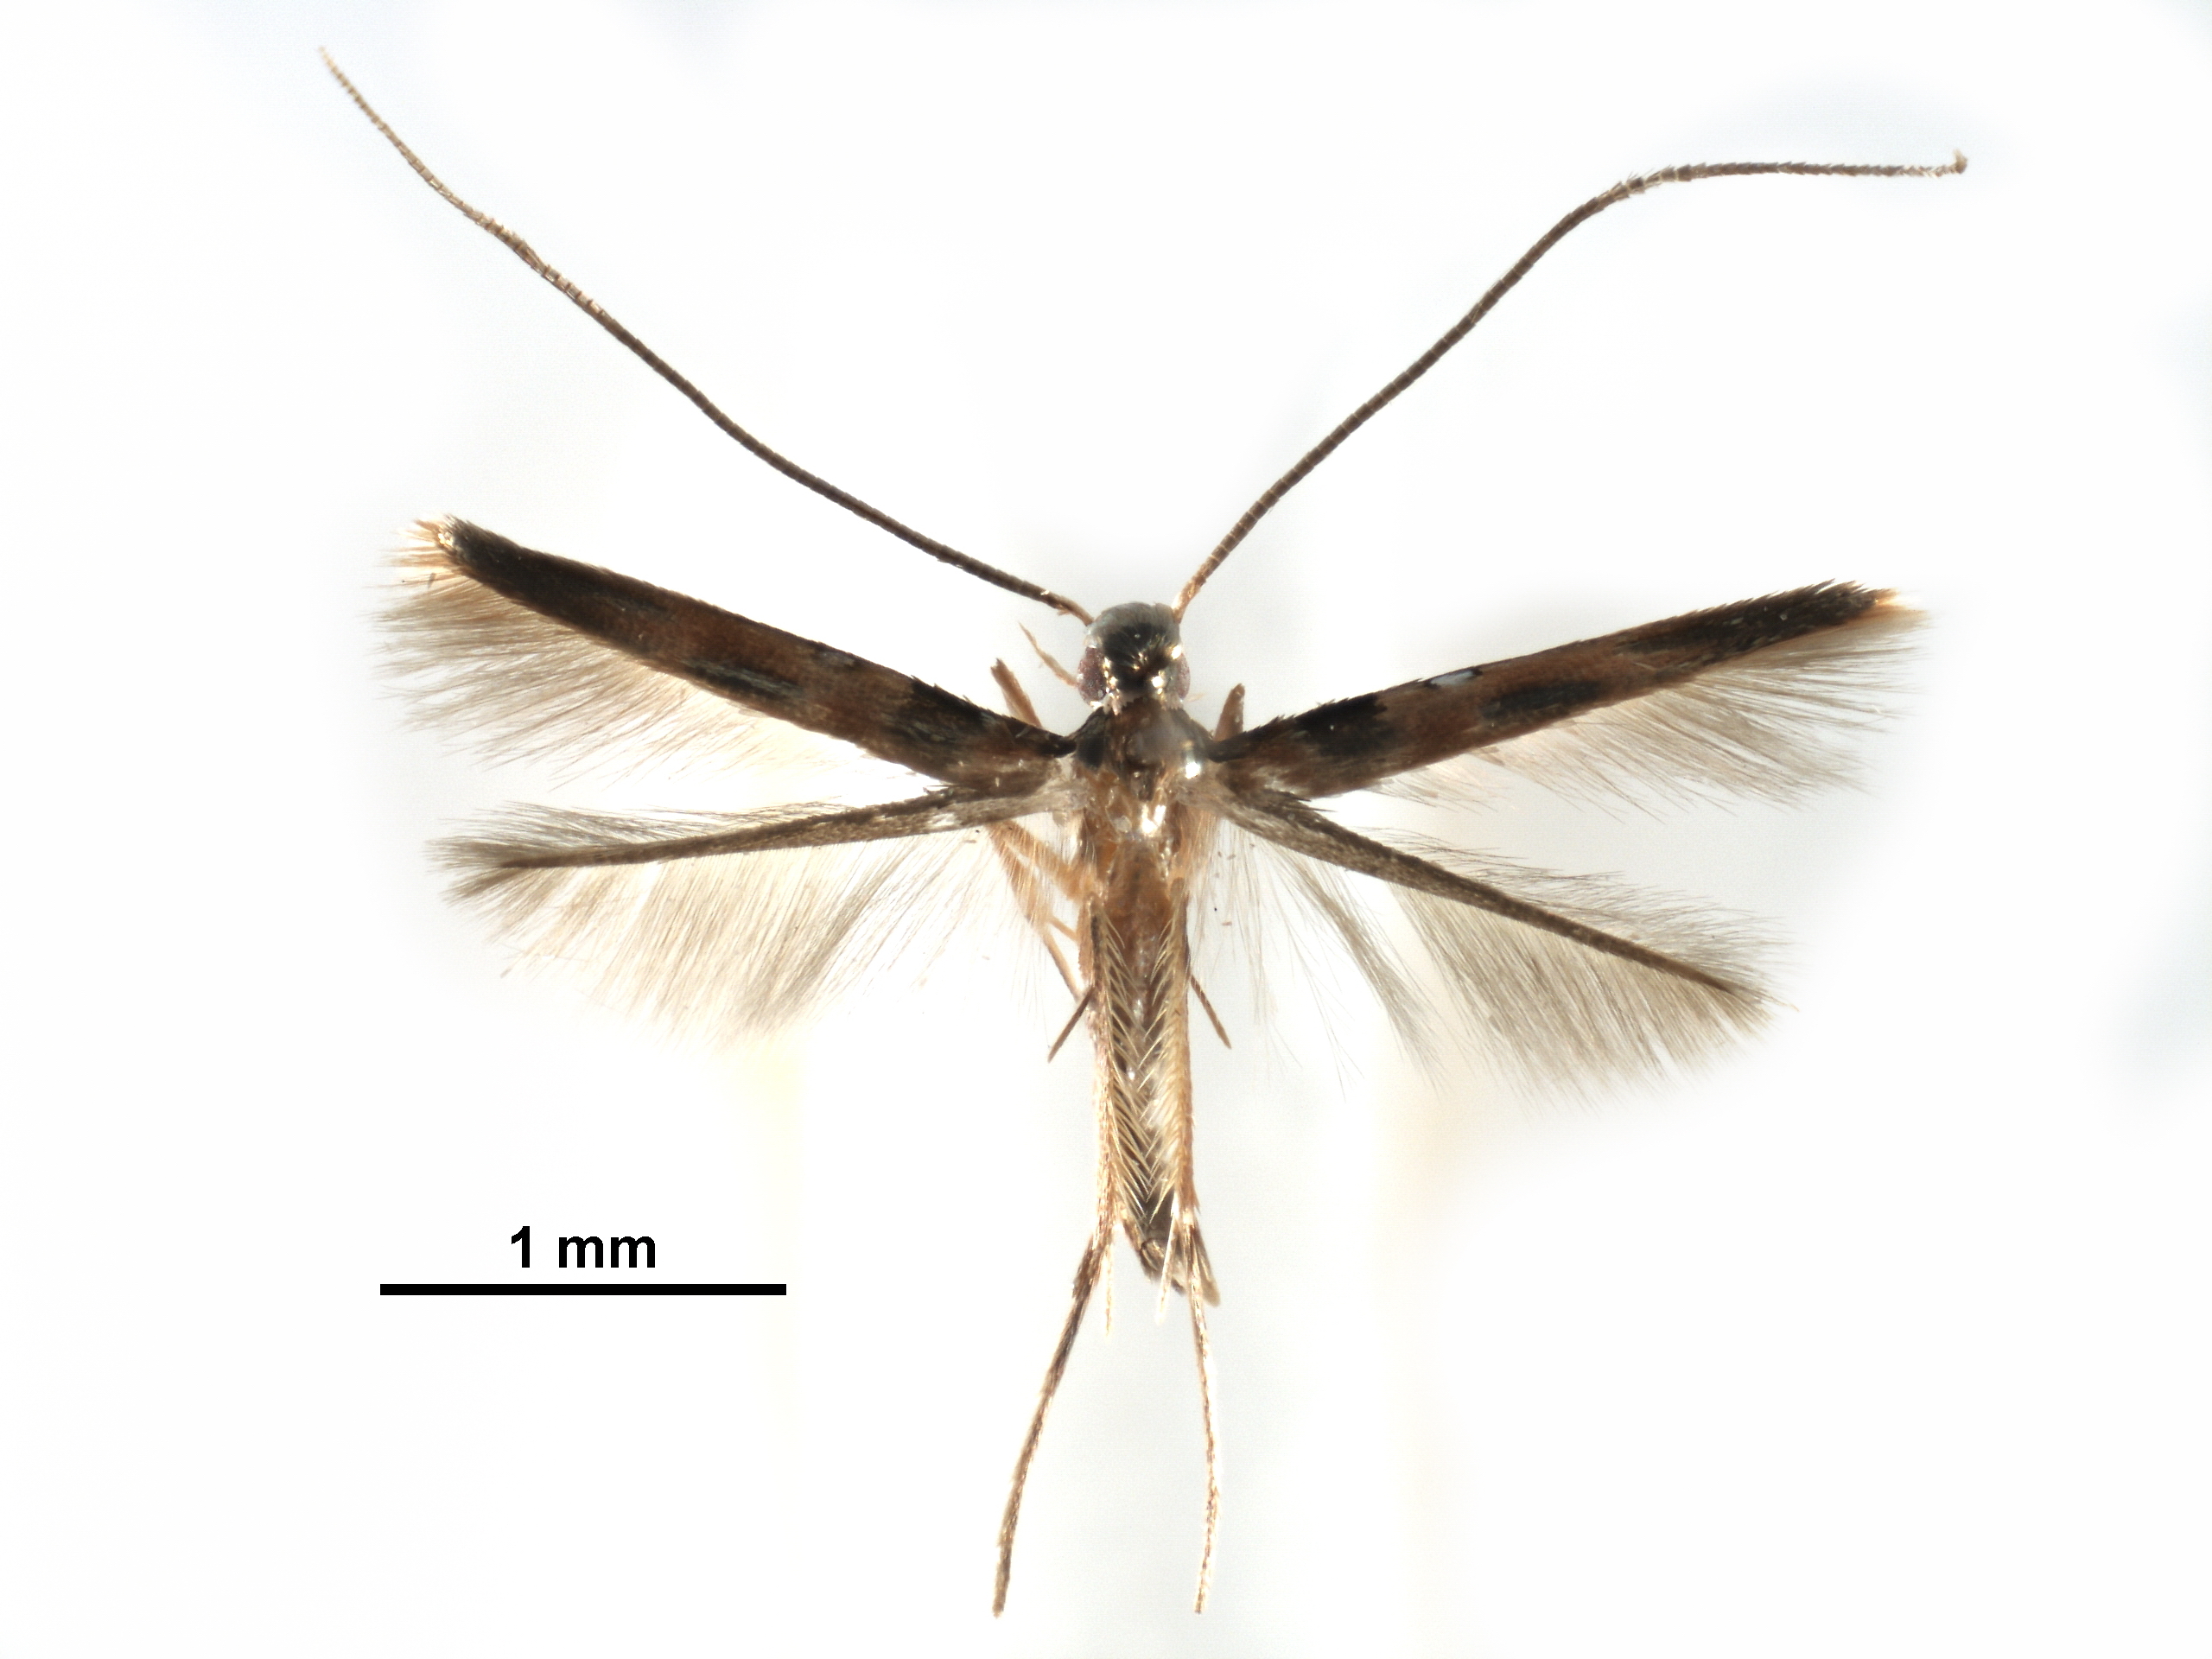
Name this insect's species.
Chrysocercops castanopsidis
